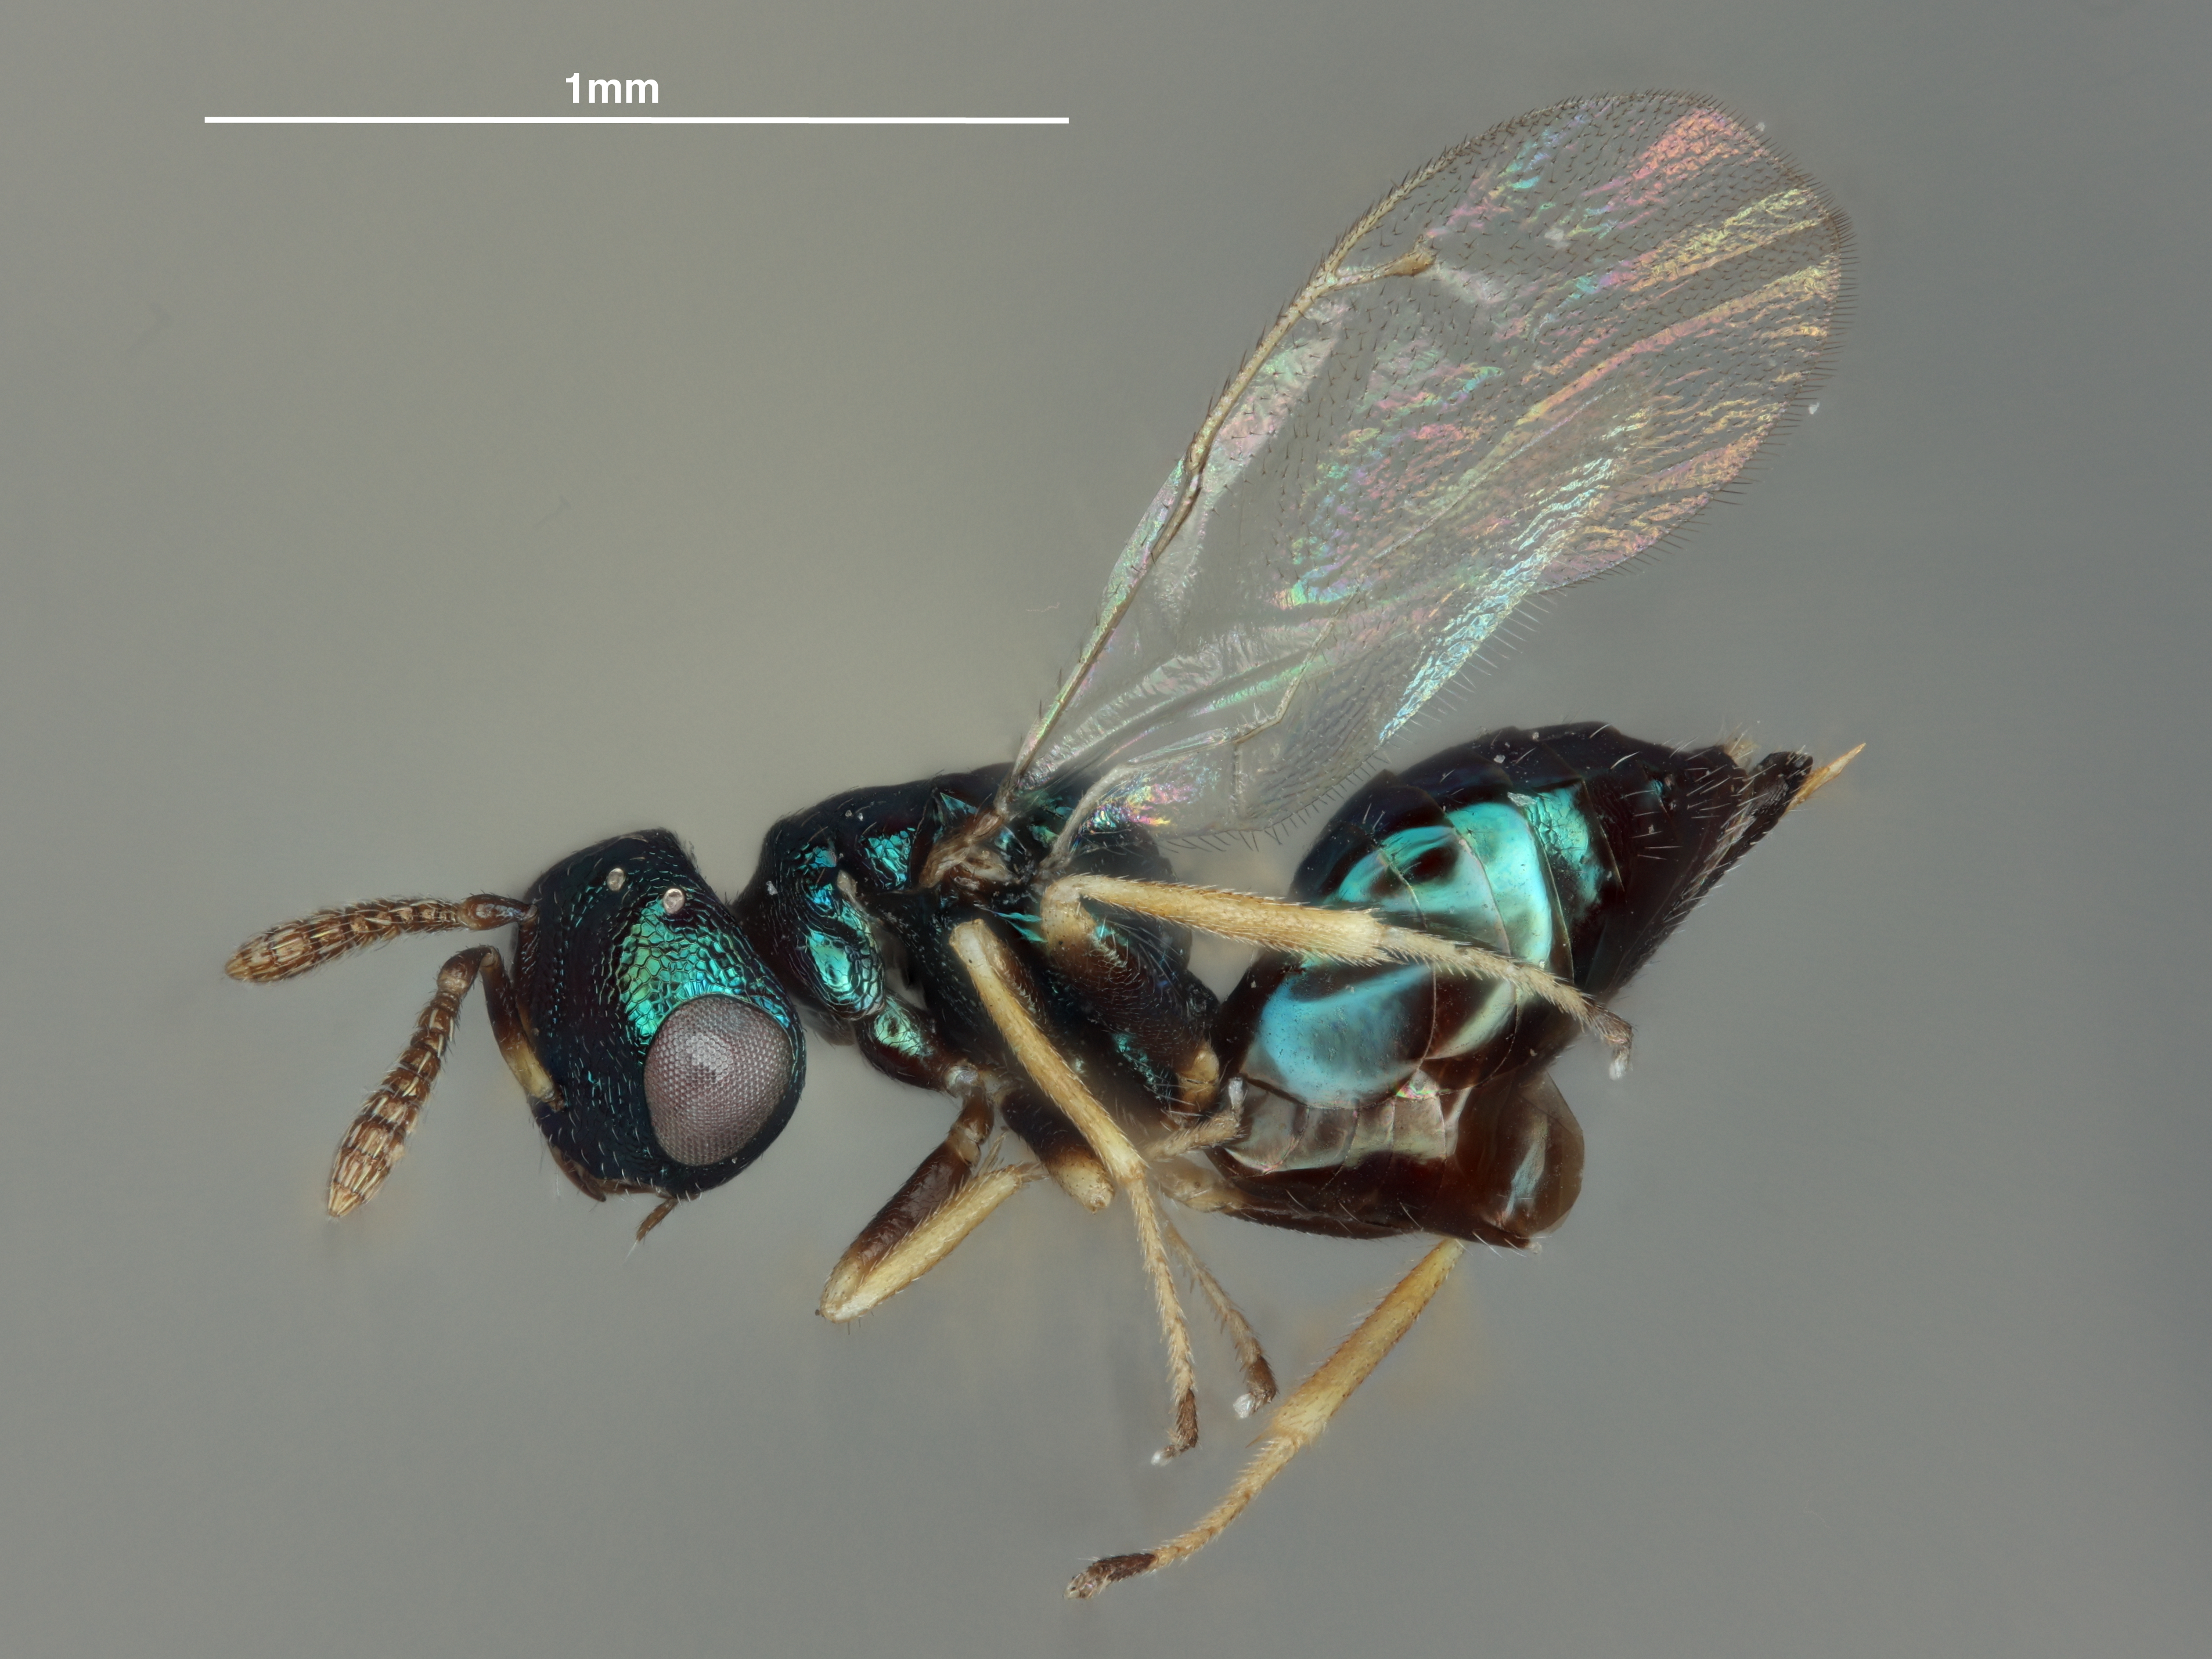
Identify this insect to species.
Halticopterina altiverticalis
